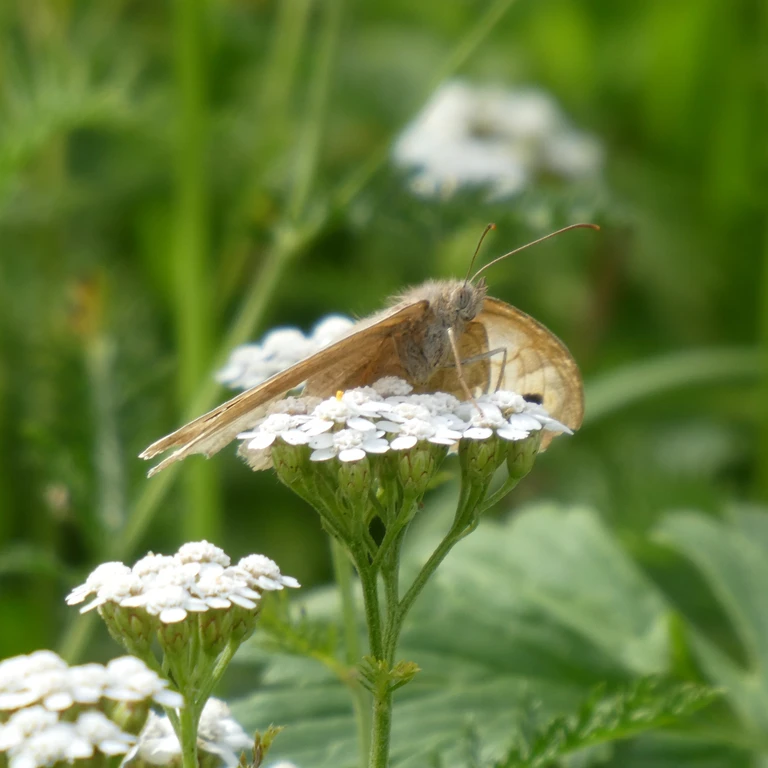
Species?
Maniola jurtina
